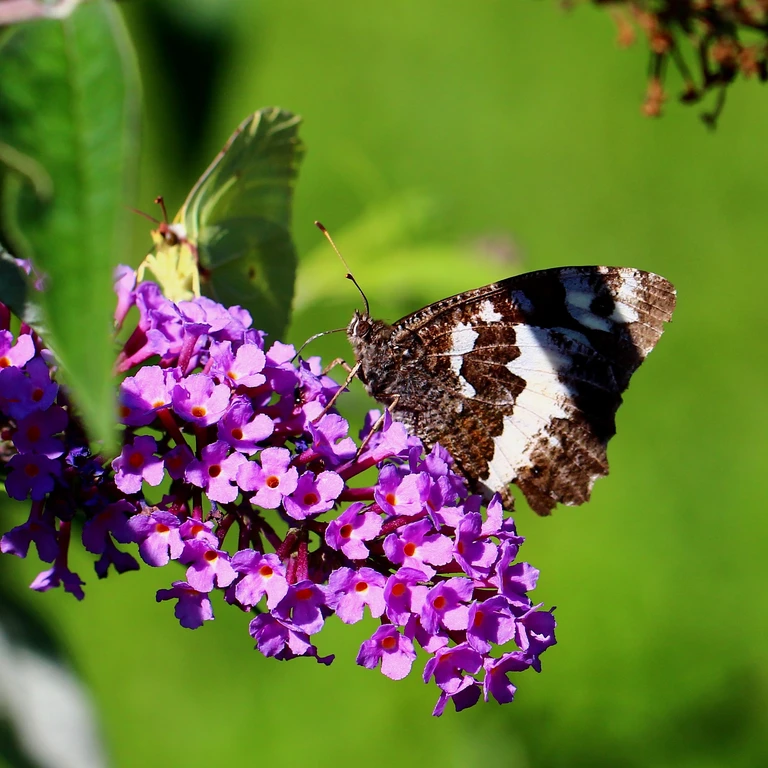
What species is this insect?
Brintesia circe
